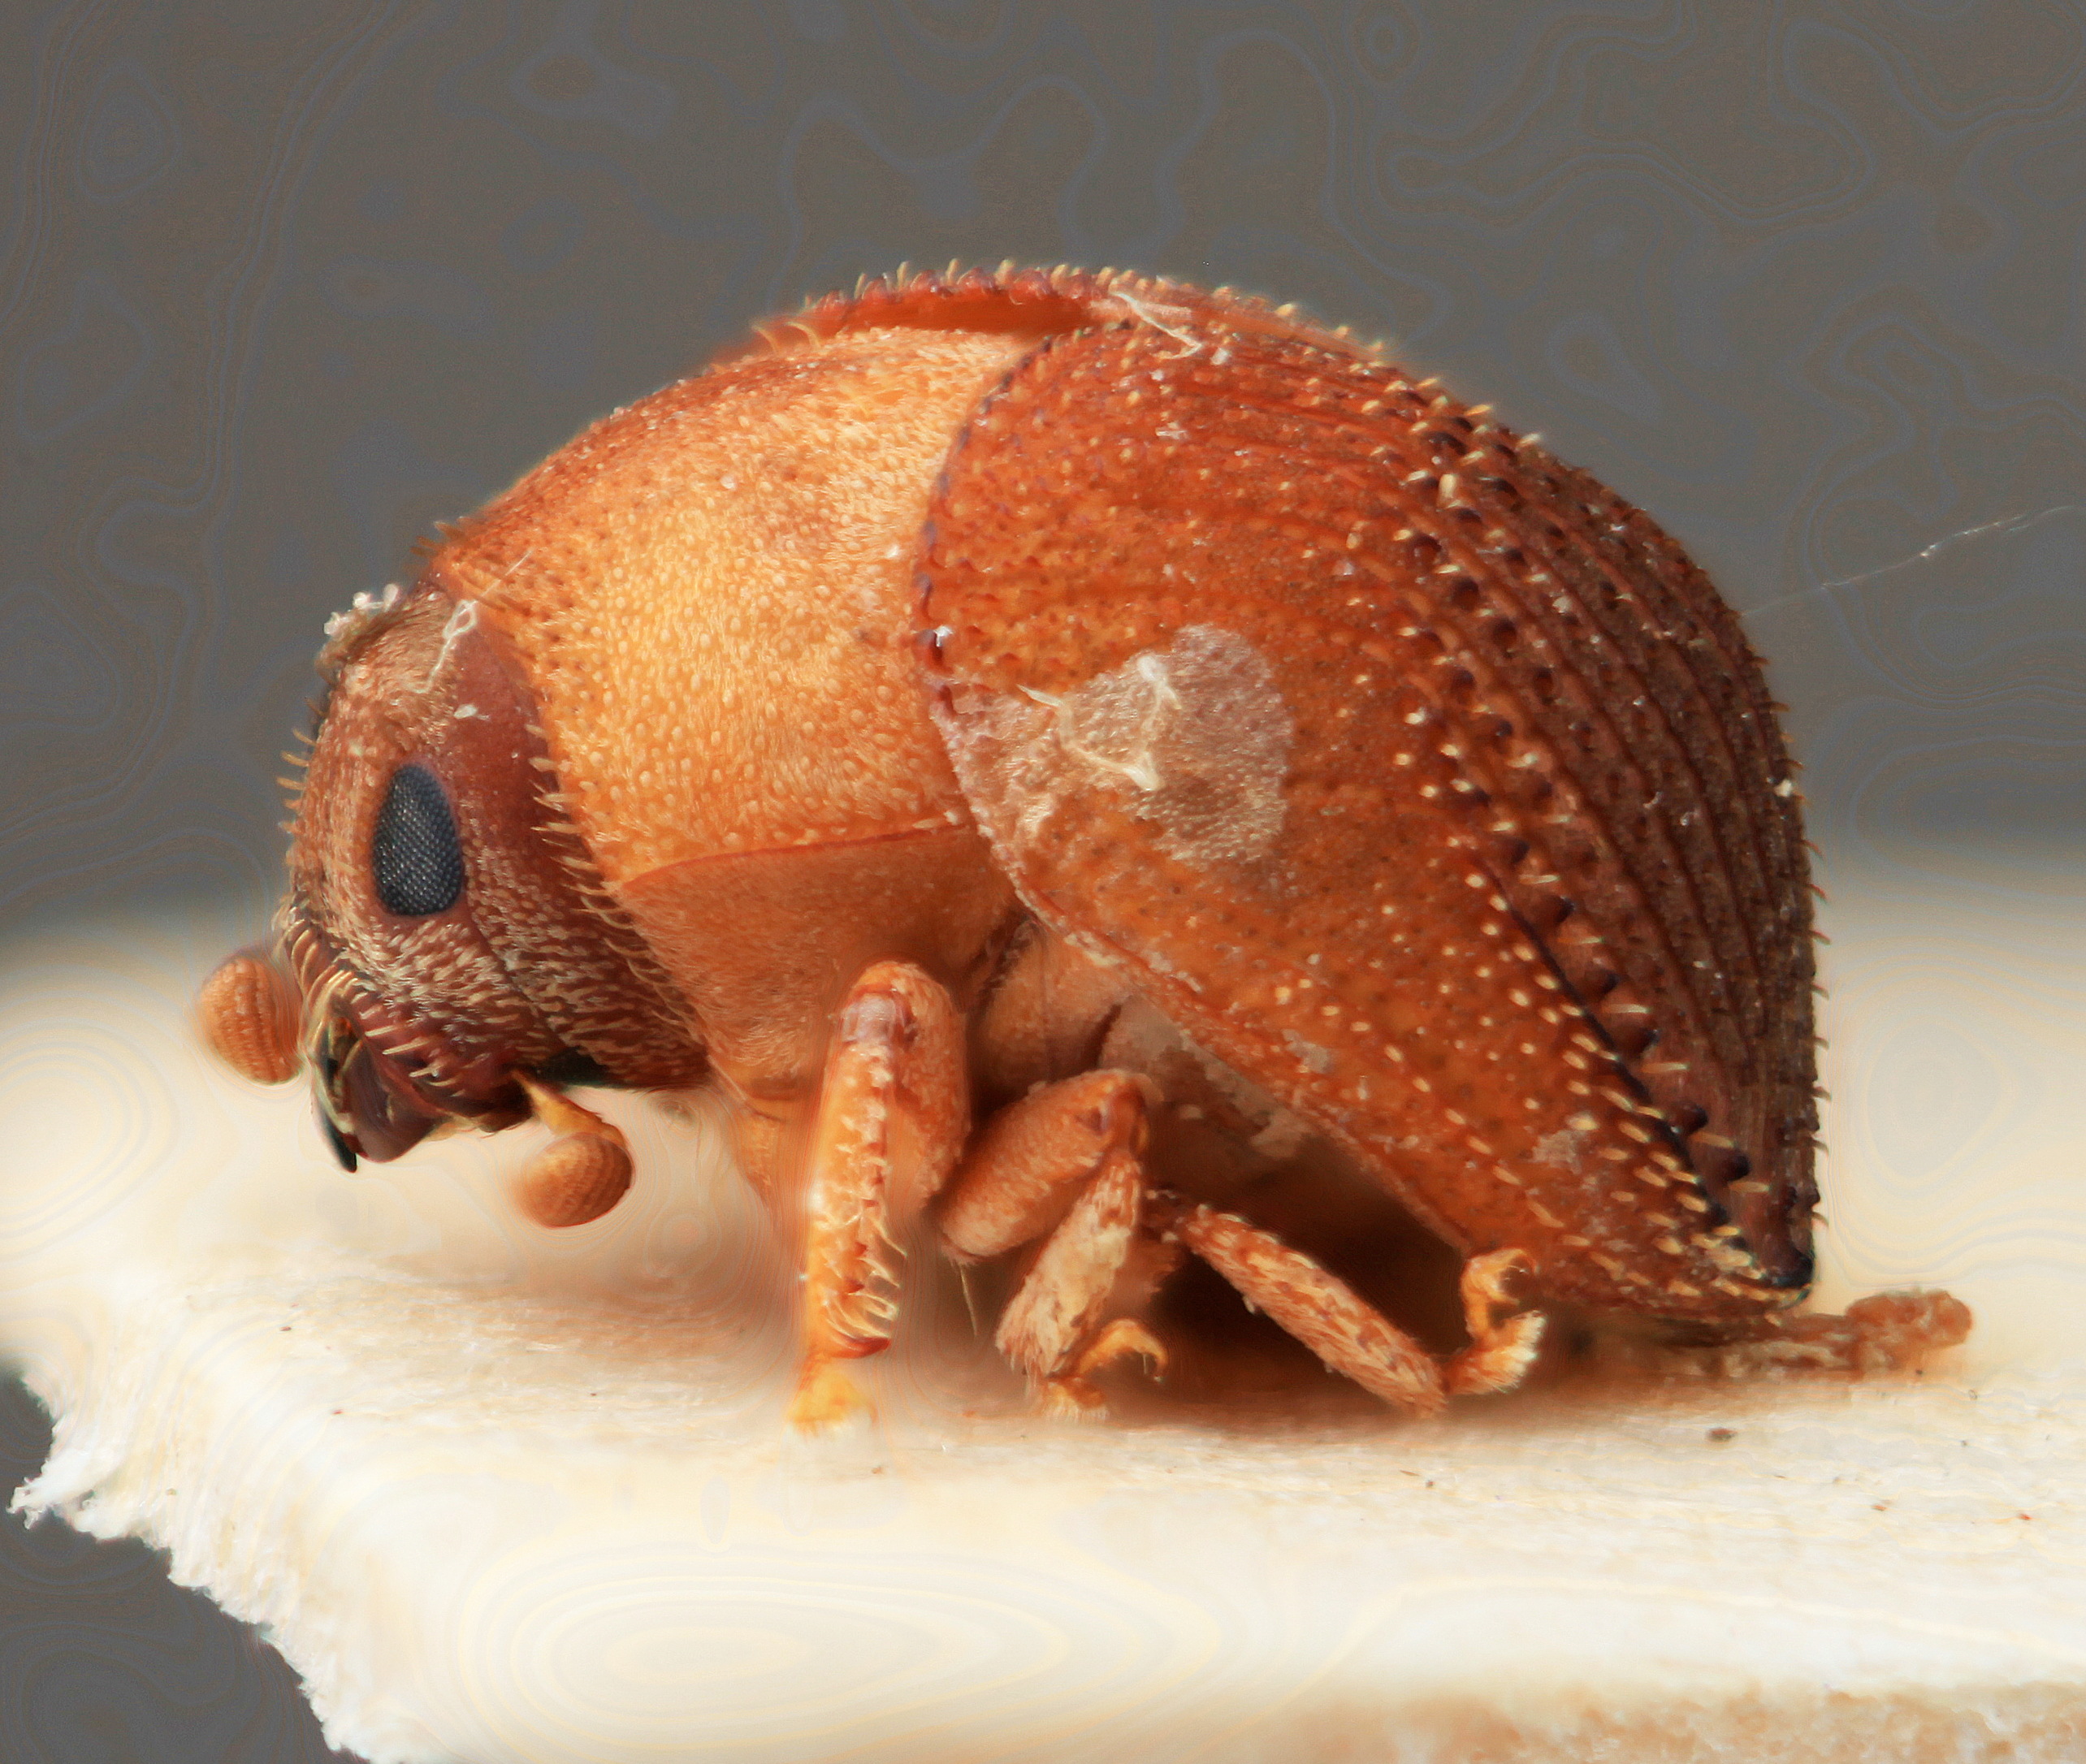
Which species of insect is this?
Sphaerotrypes costatus
